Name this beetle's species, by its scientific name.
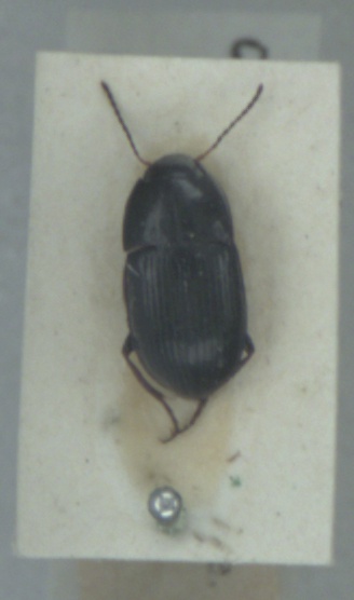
Amara communis
